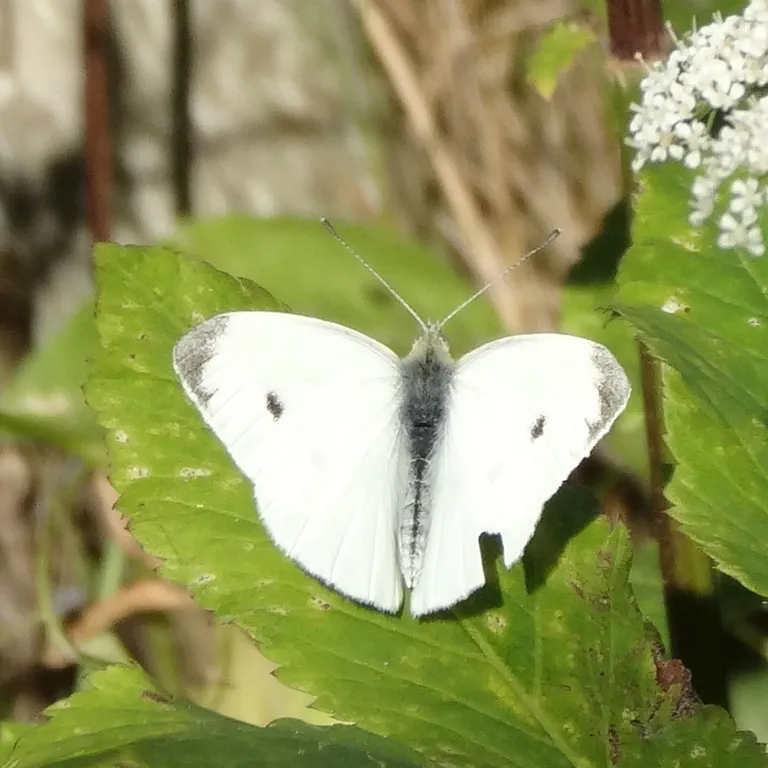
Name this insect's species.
Pieris rapae
